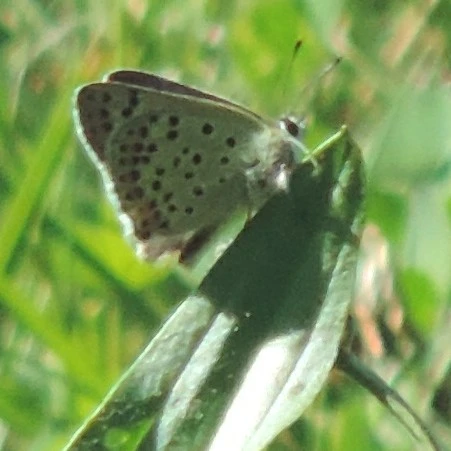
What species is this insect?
Lycaena tityrus (also Loweia tityrus)
